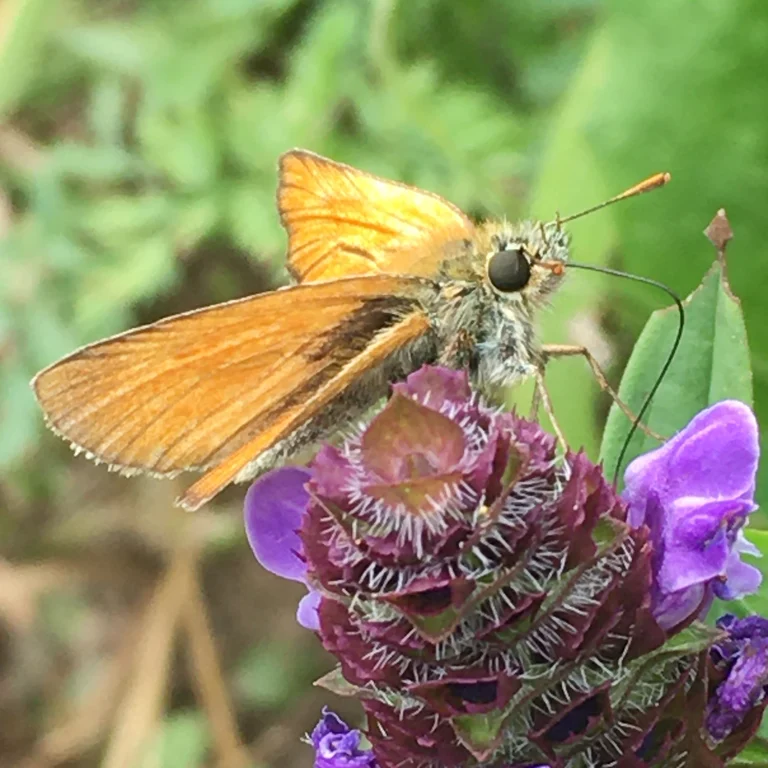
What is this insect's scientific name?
Thymelicus sylvestris
